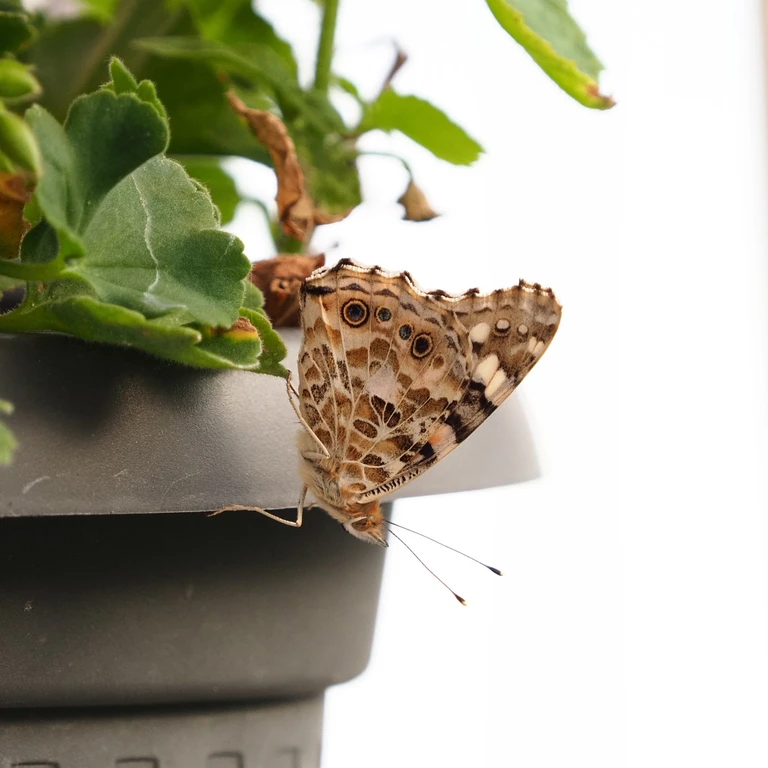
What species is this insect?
Vanessa cardui
